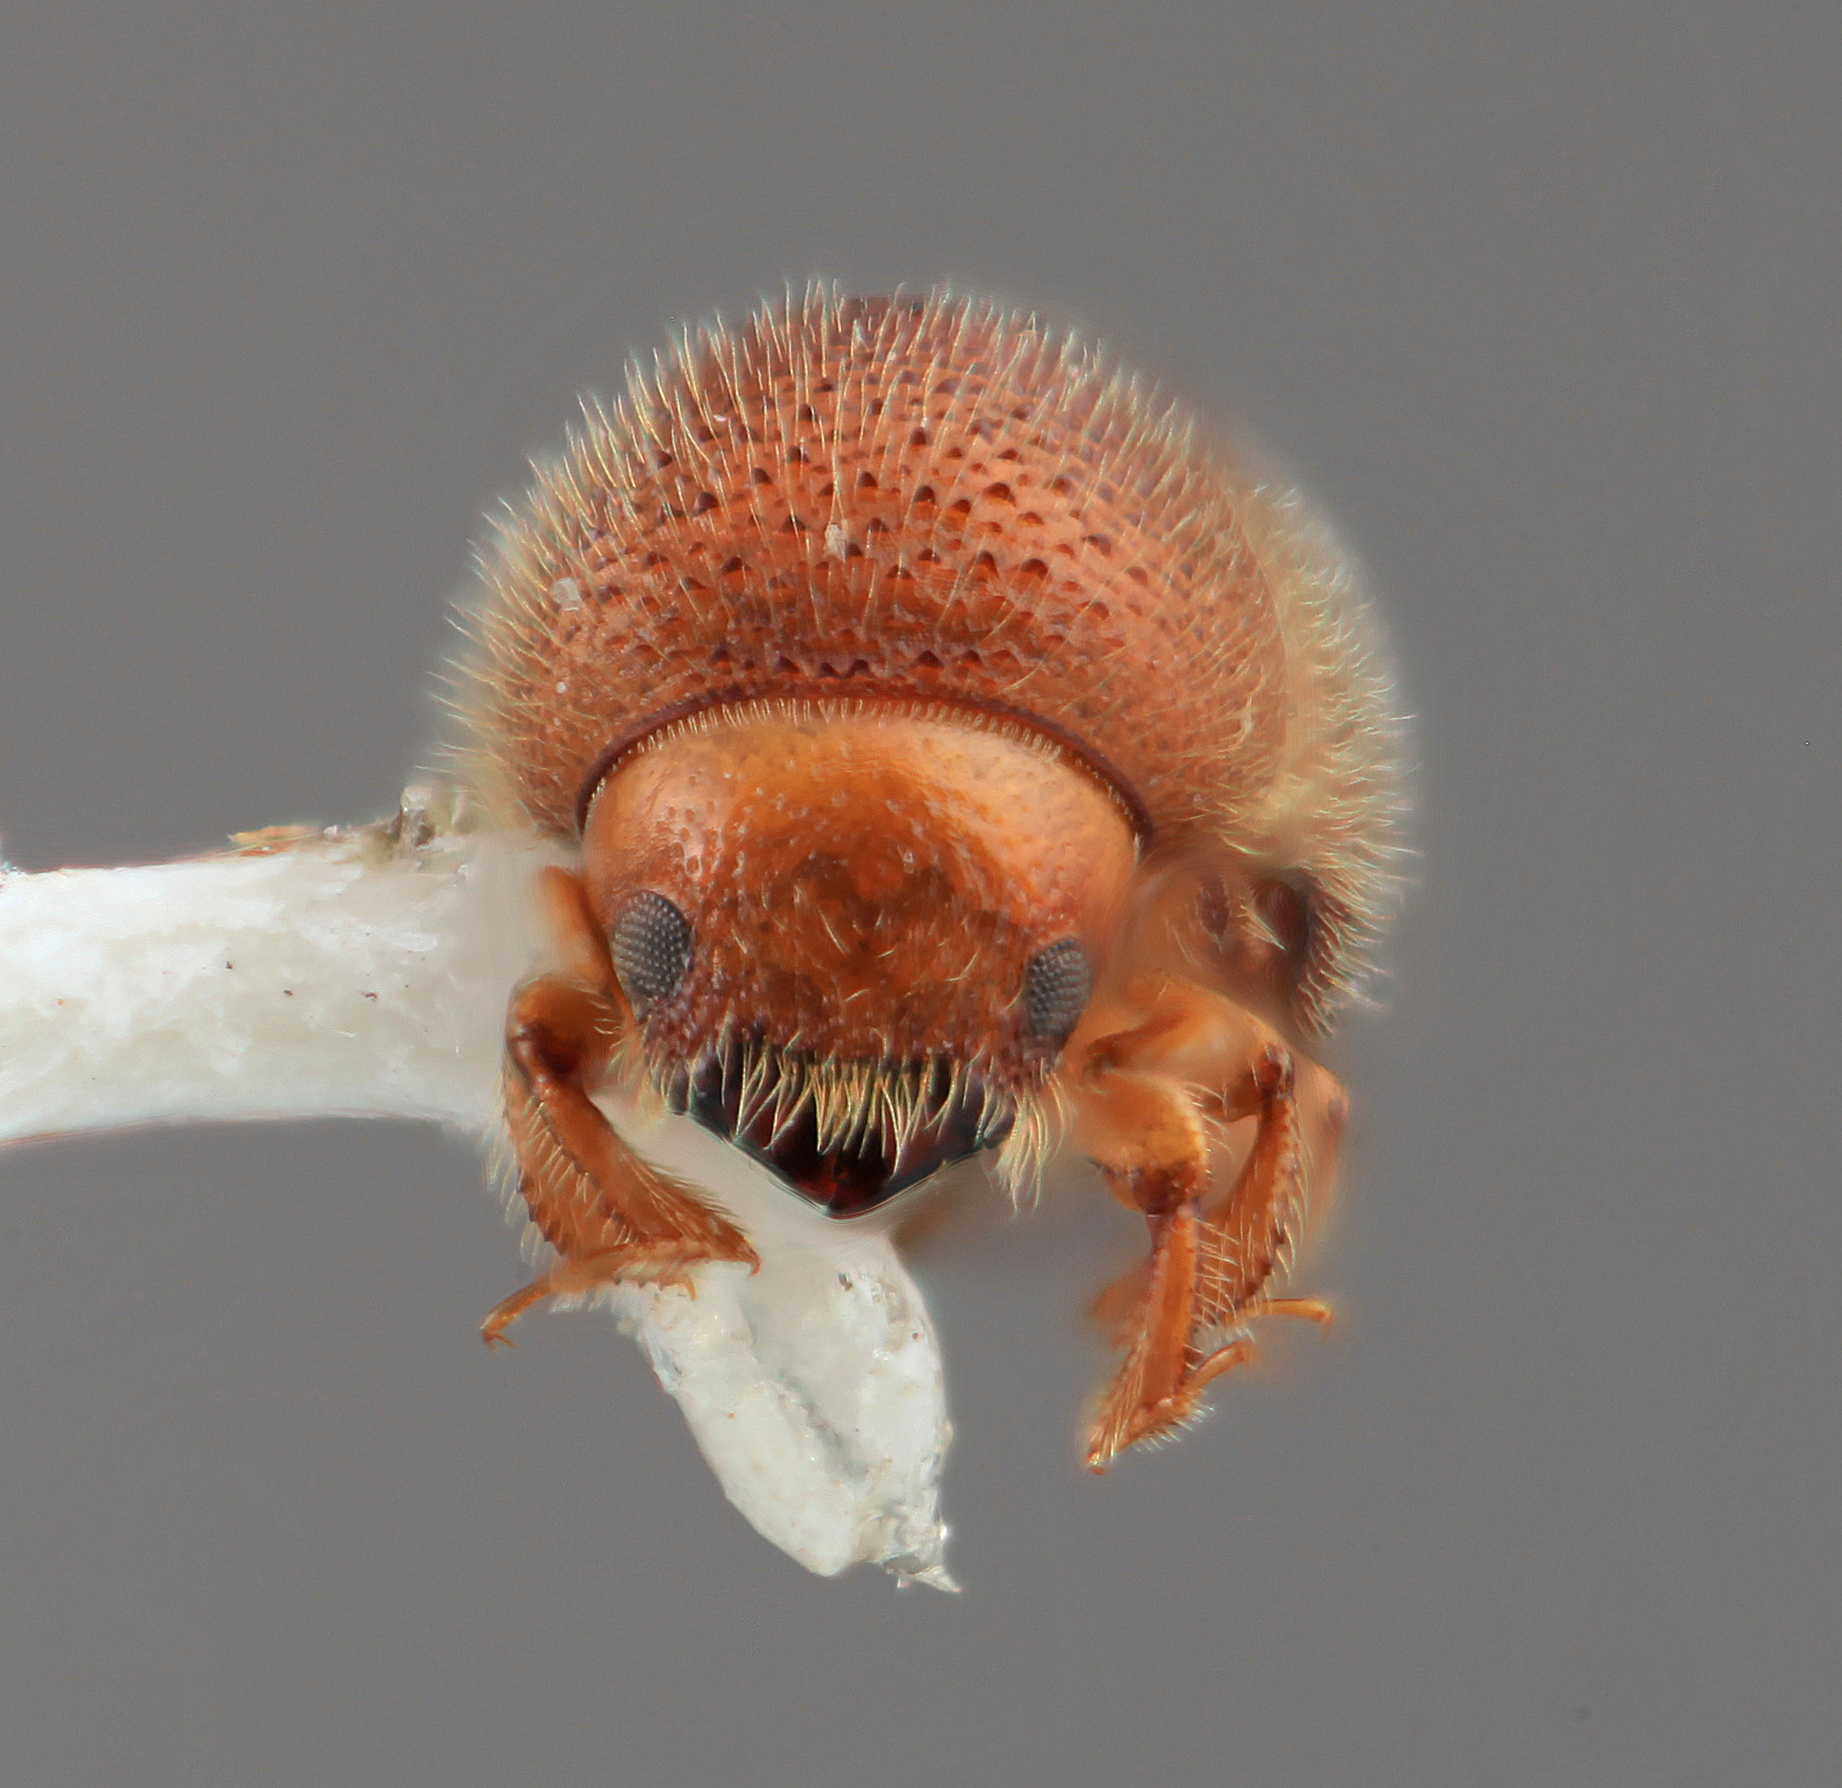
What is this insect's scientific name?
Xyleborus crinitulus (also Taurodemus crinitulus)
